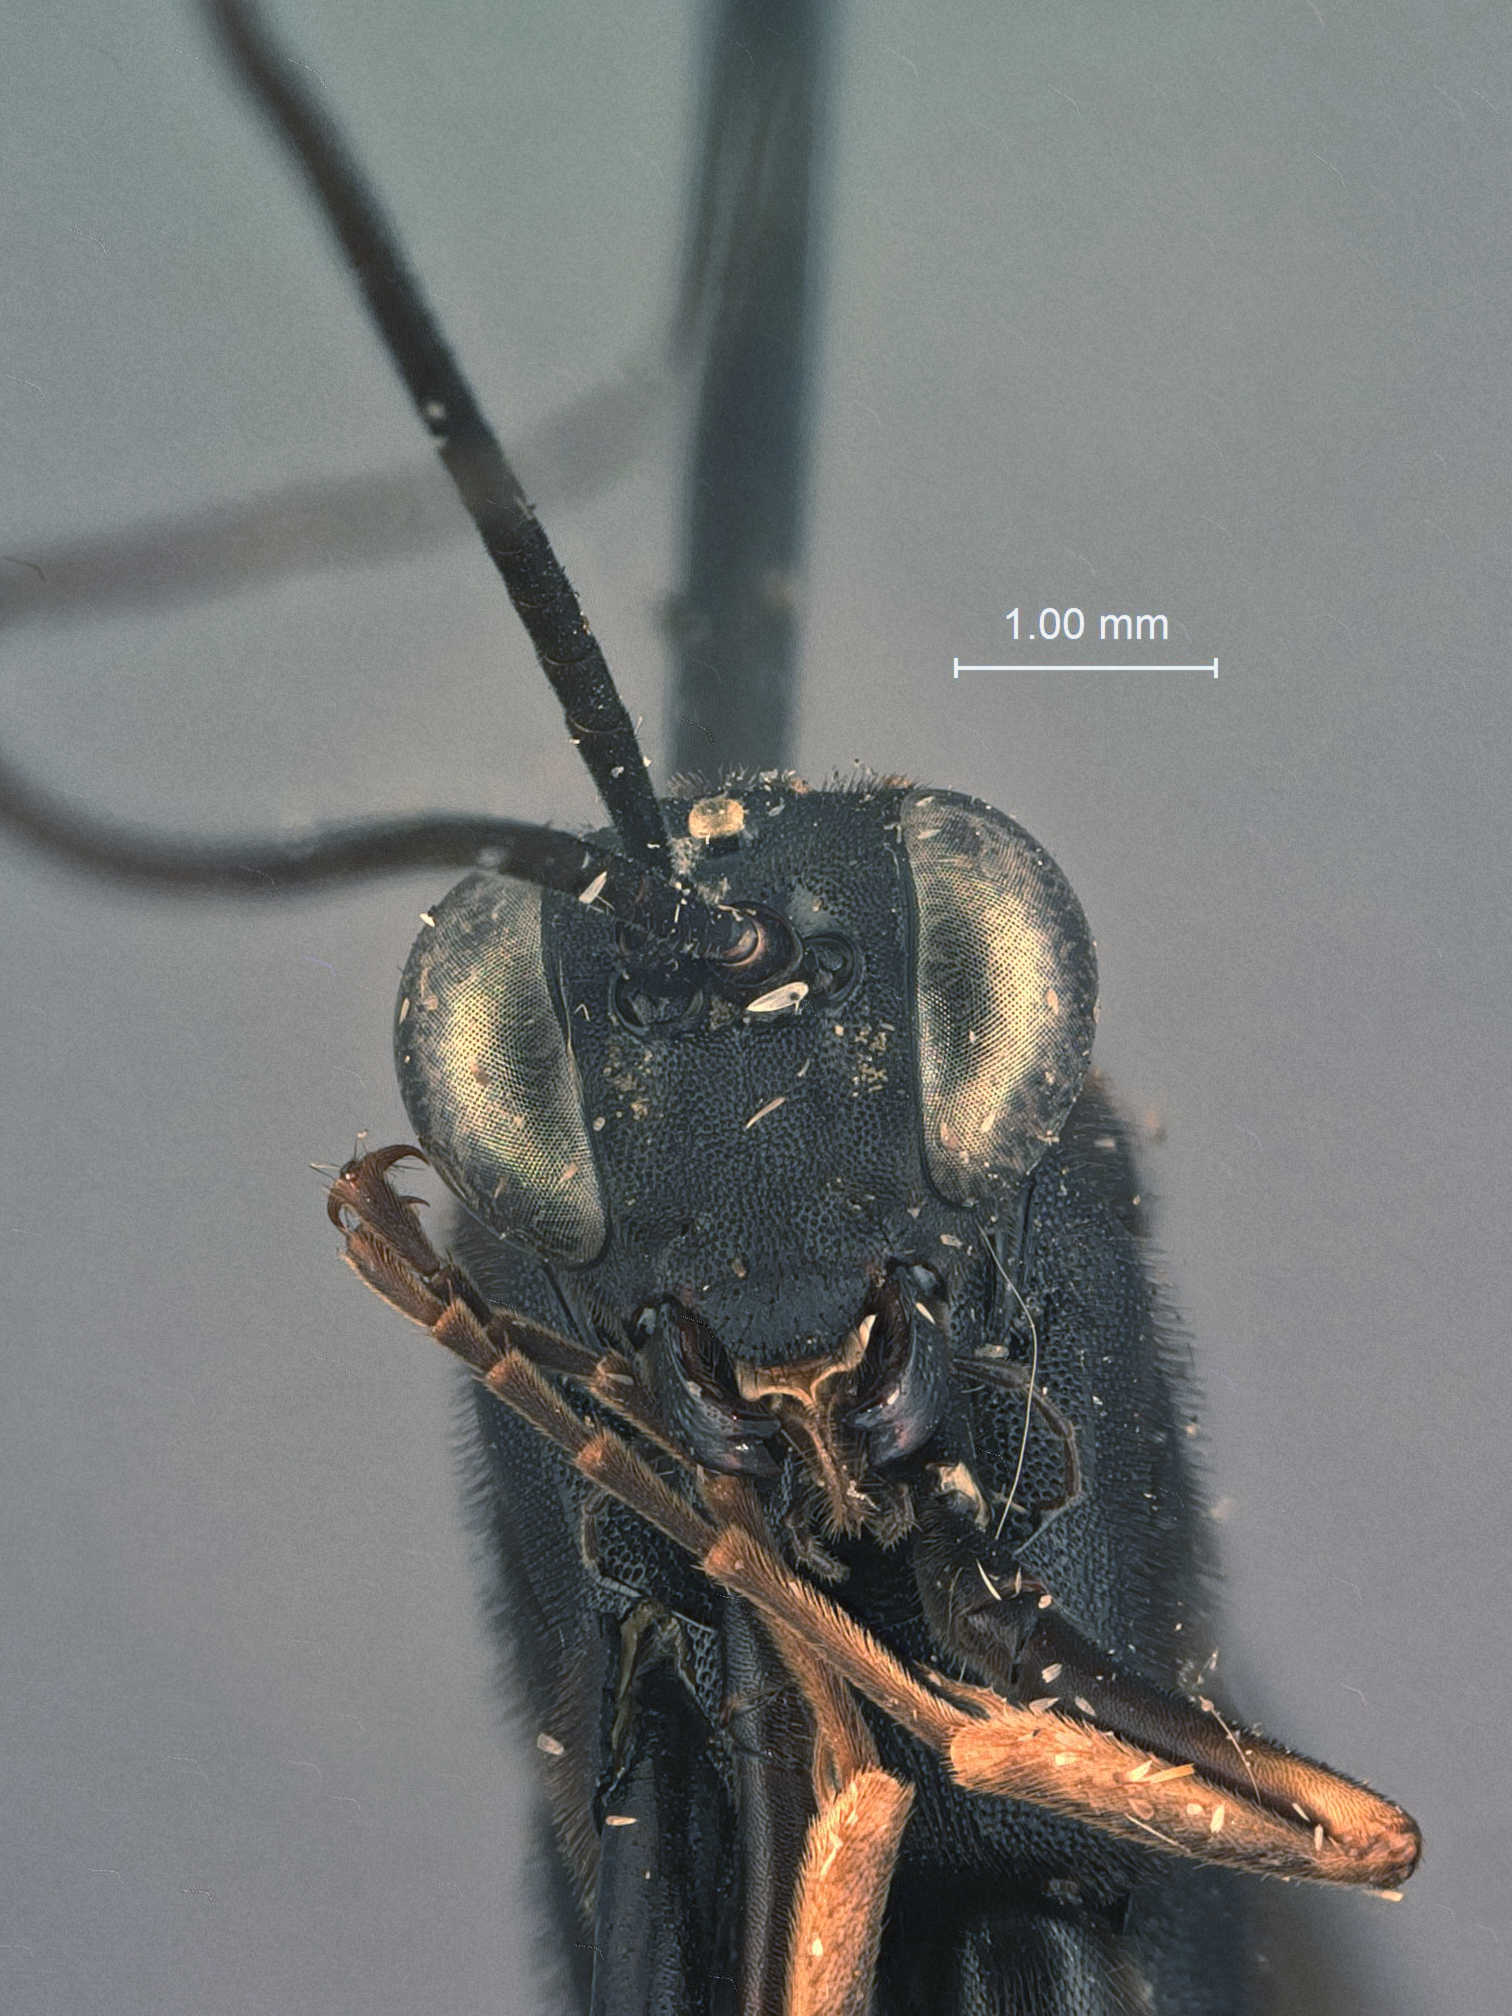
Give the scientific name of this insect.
Exetastes anthracinus
